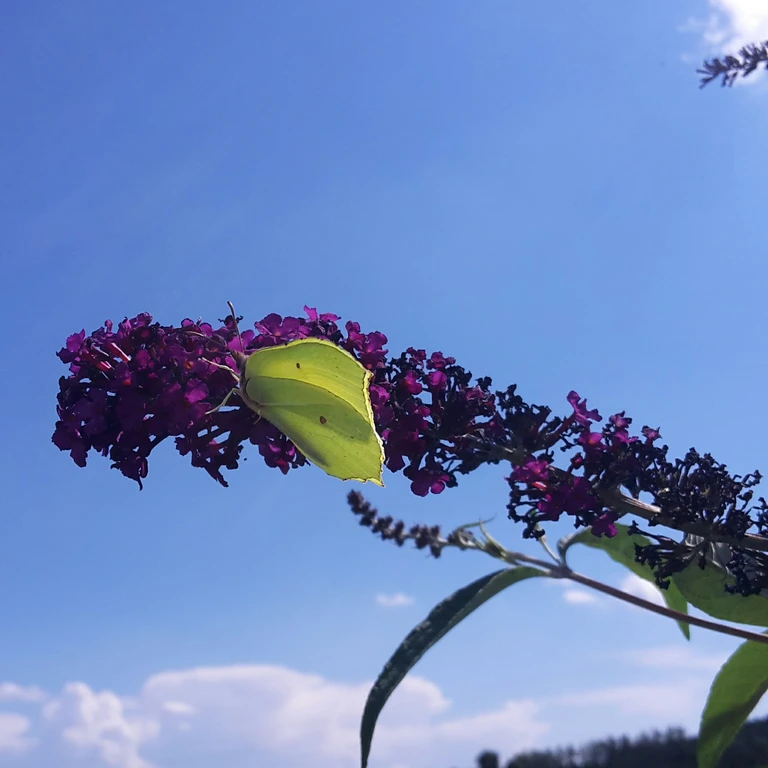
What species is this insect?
Gonepteryx rhamni
